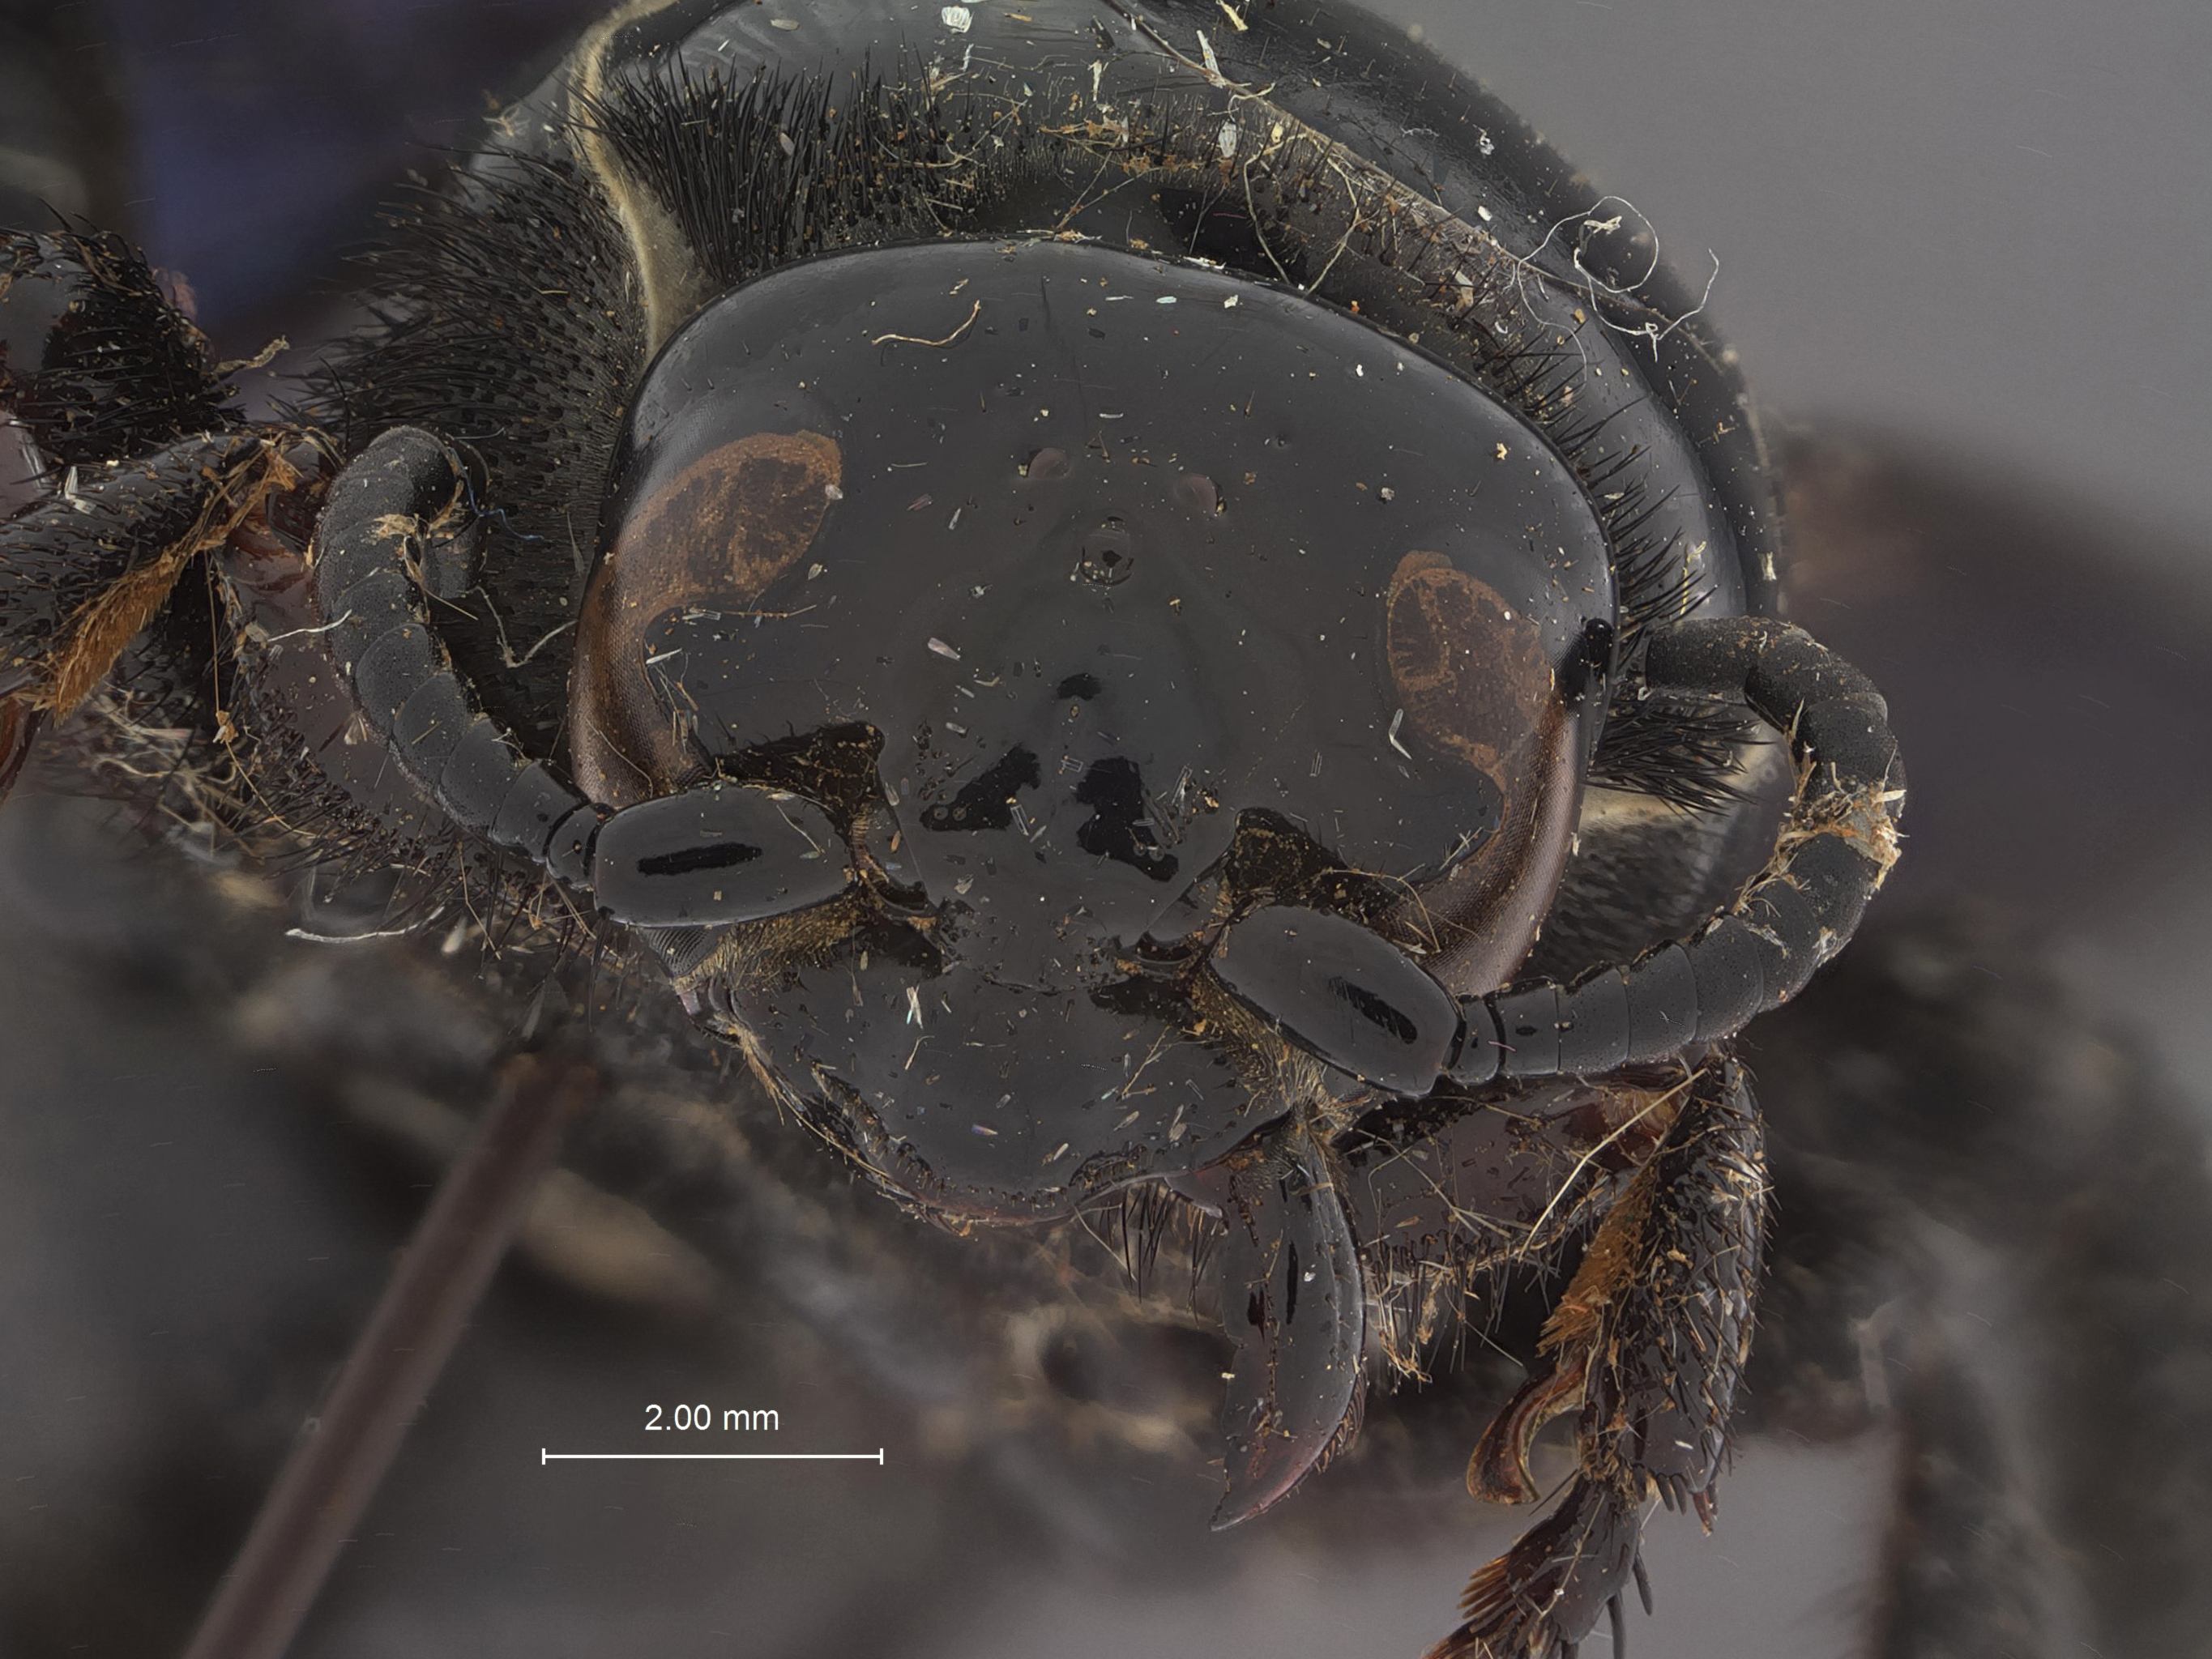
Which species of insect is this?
Scolia vulsa
